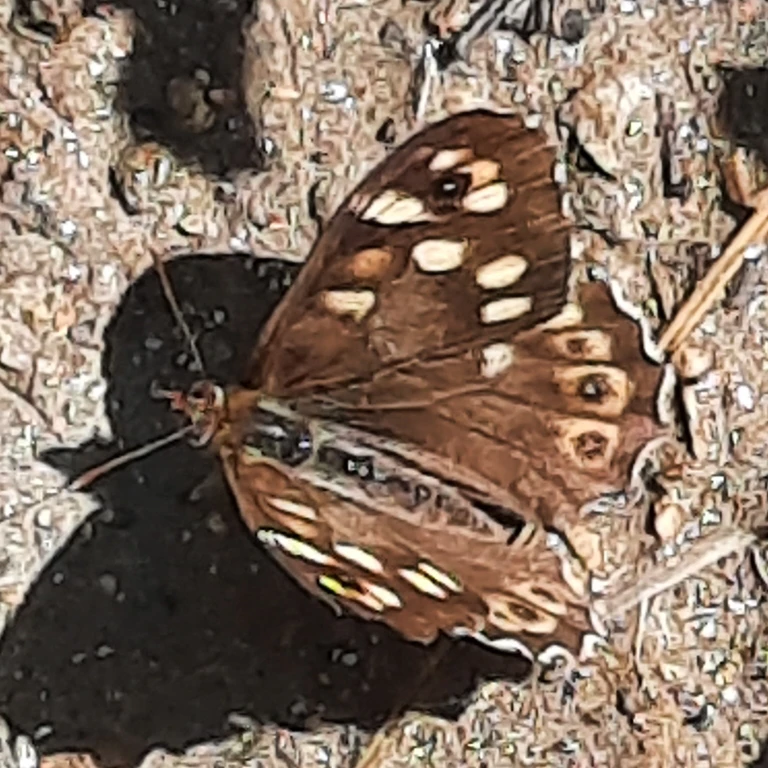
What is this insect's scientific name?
Pararge aegeria
